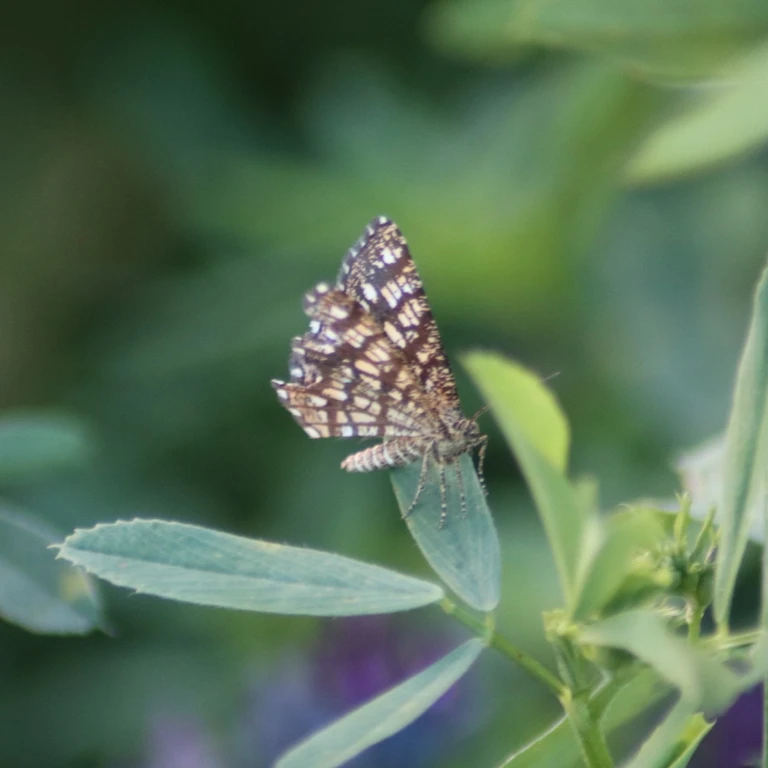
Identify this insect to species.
Chiasmia clathrata
